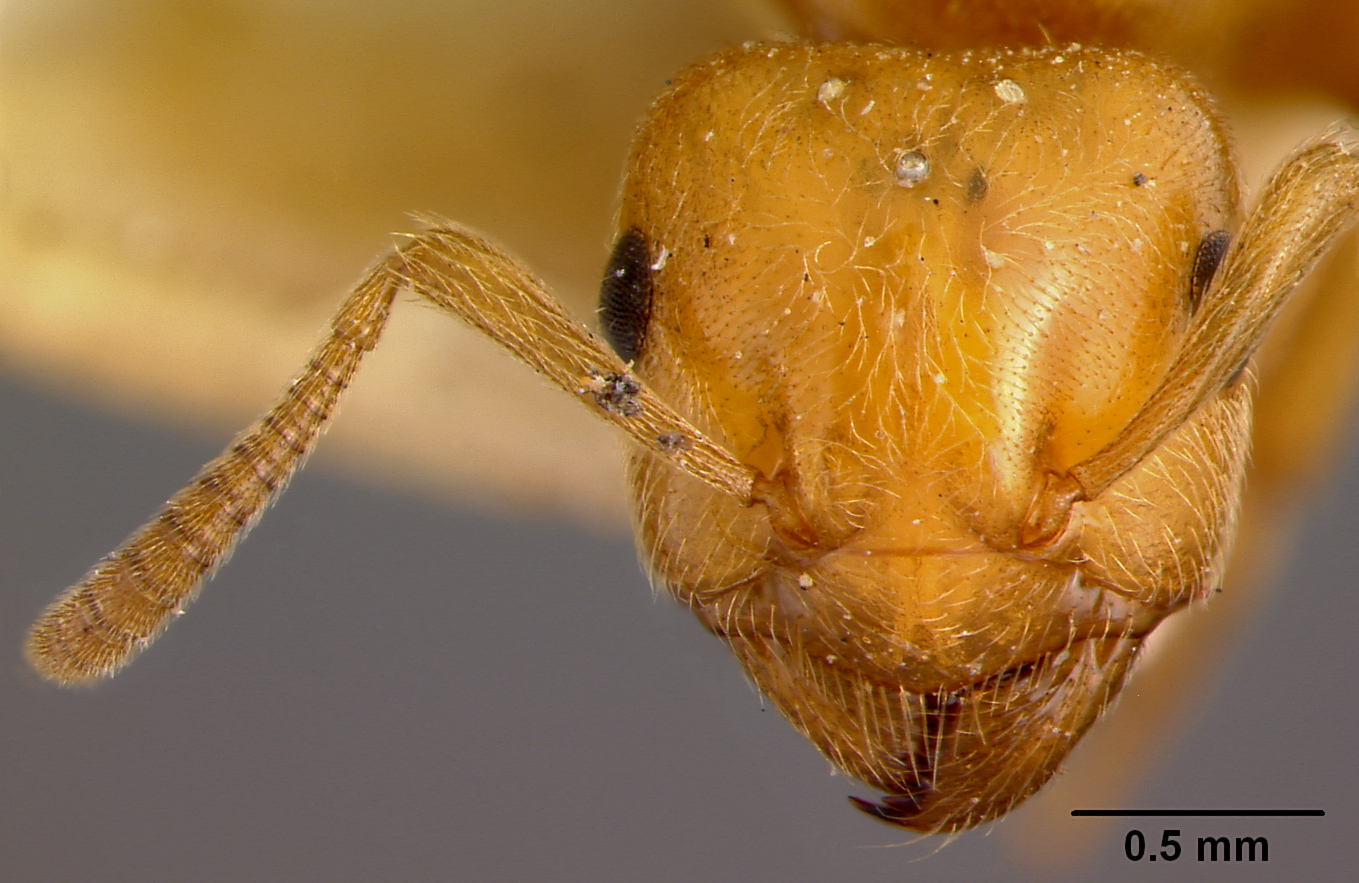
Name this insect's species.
Lasius interjectus
